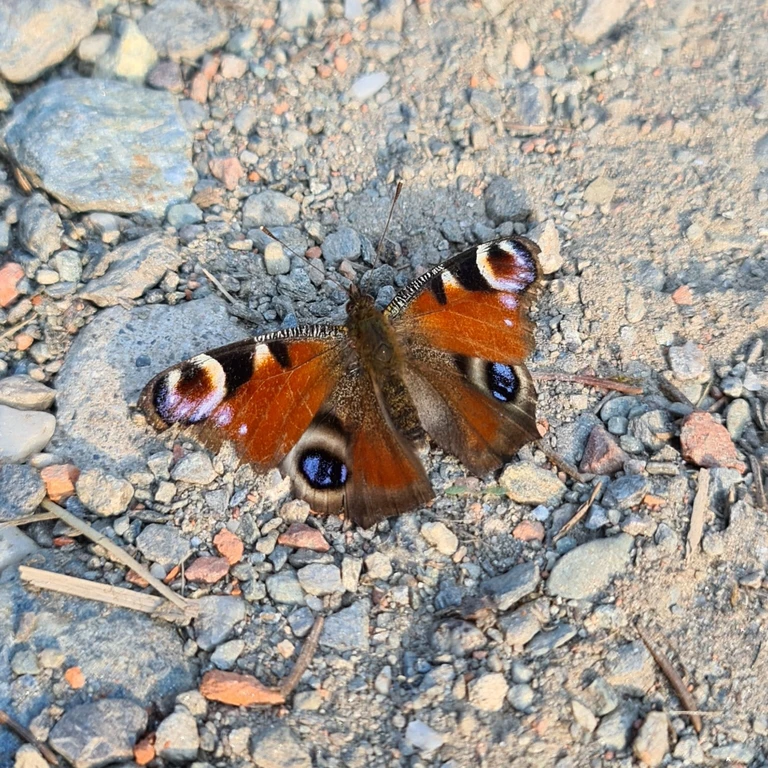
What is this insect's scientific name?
Aglais io
